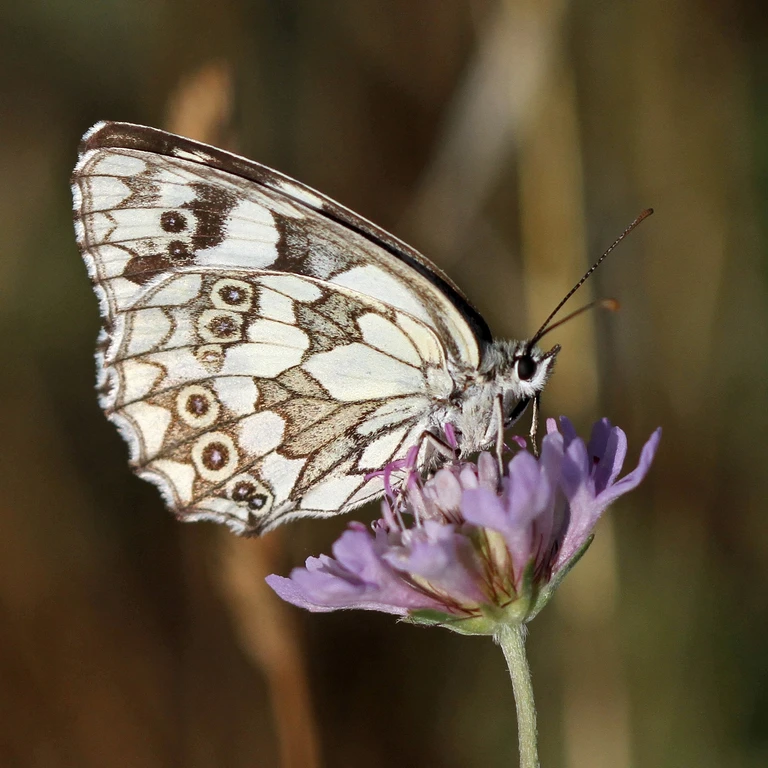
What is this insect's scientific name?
Melanargia galathea
